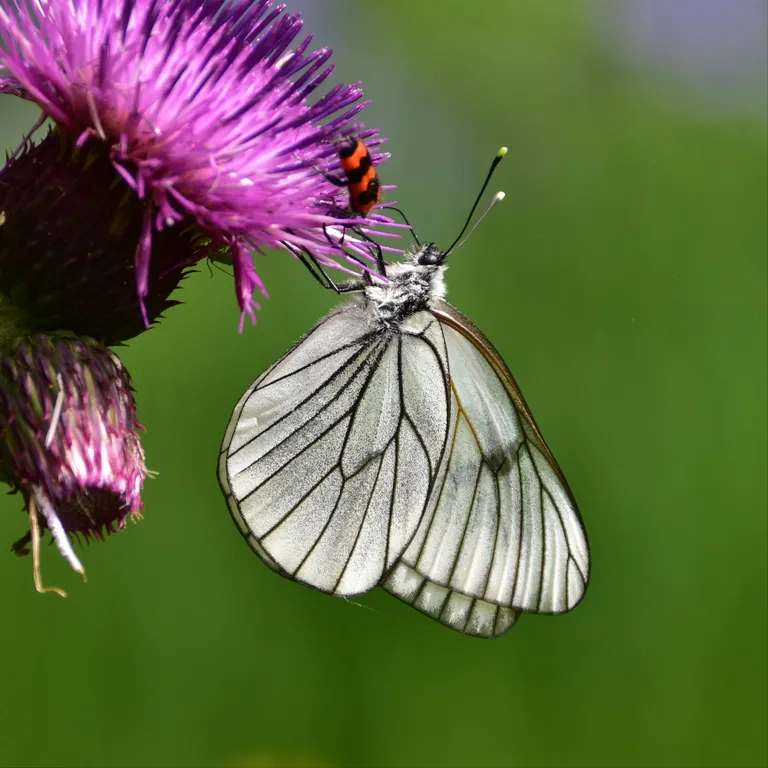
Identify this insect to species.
Aporia crataegi
